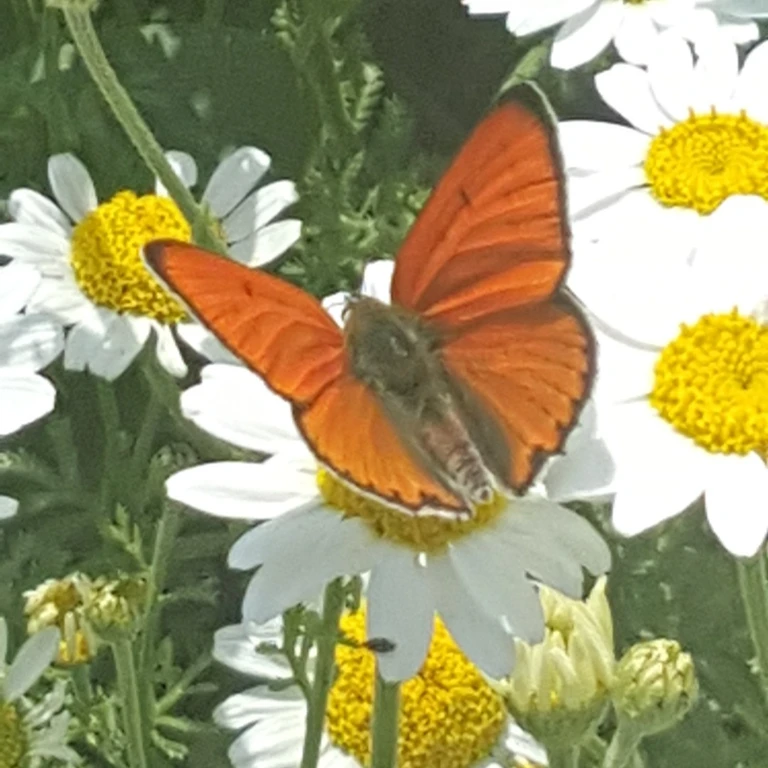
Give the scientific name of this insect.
Lycaena dispar
